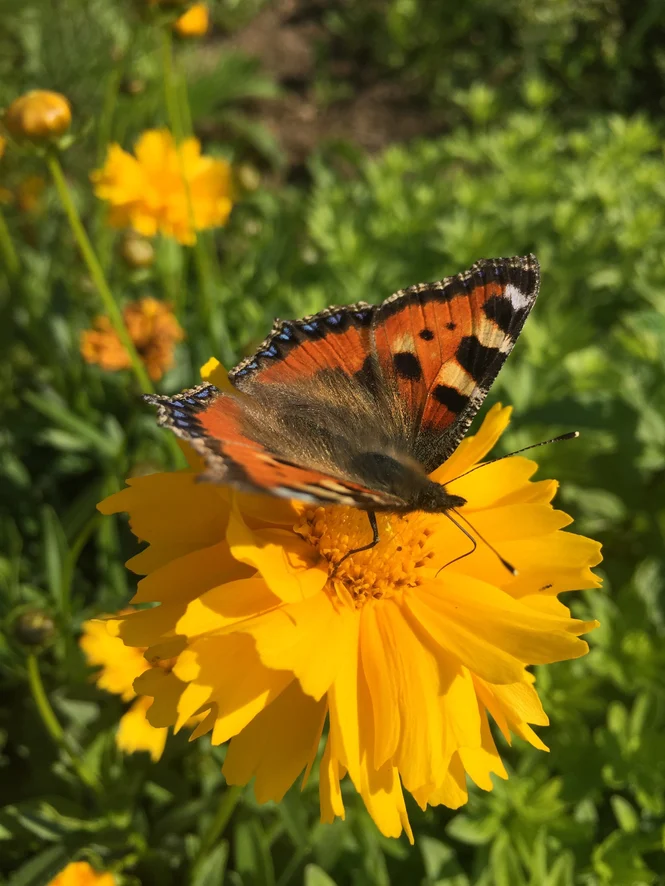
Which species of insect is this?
Aglais urticae
